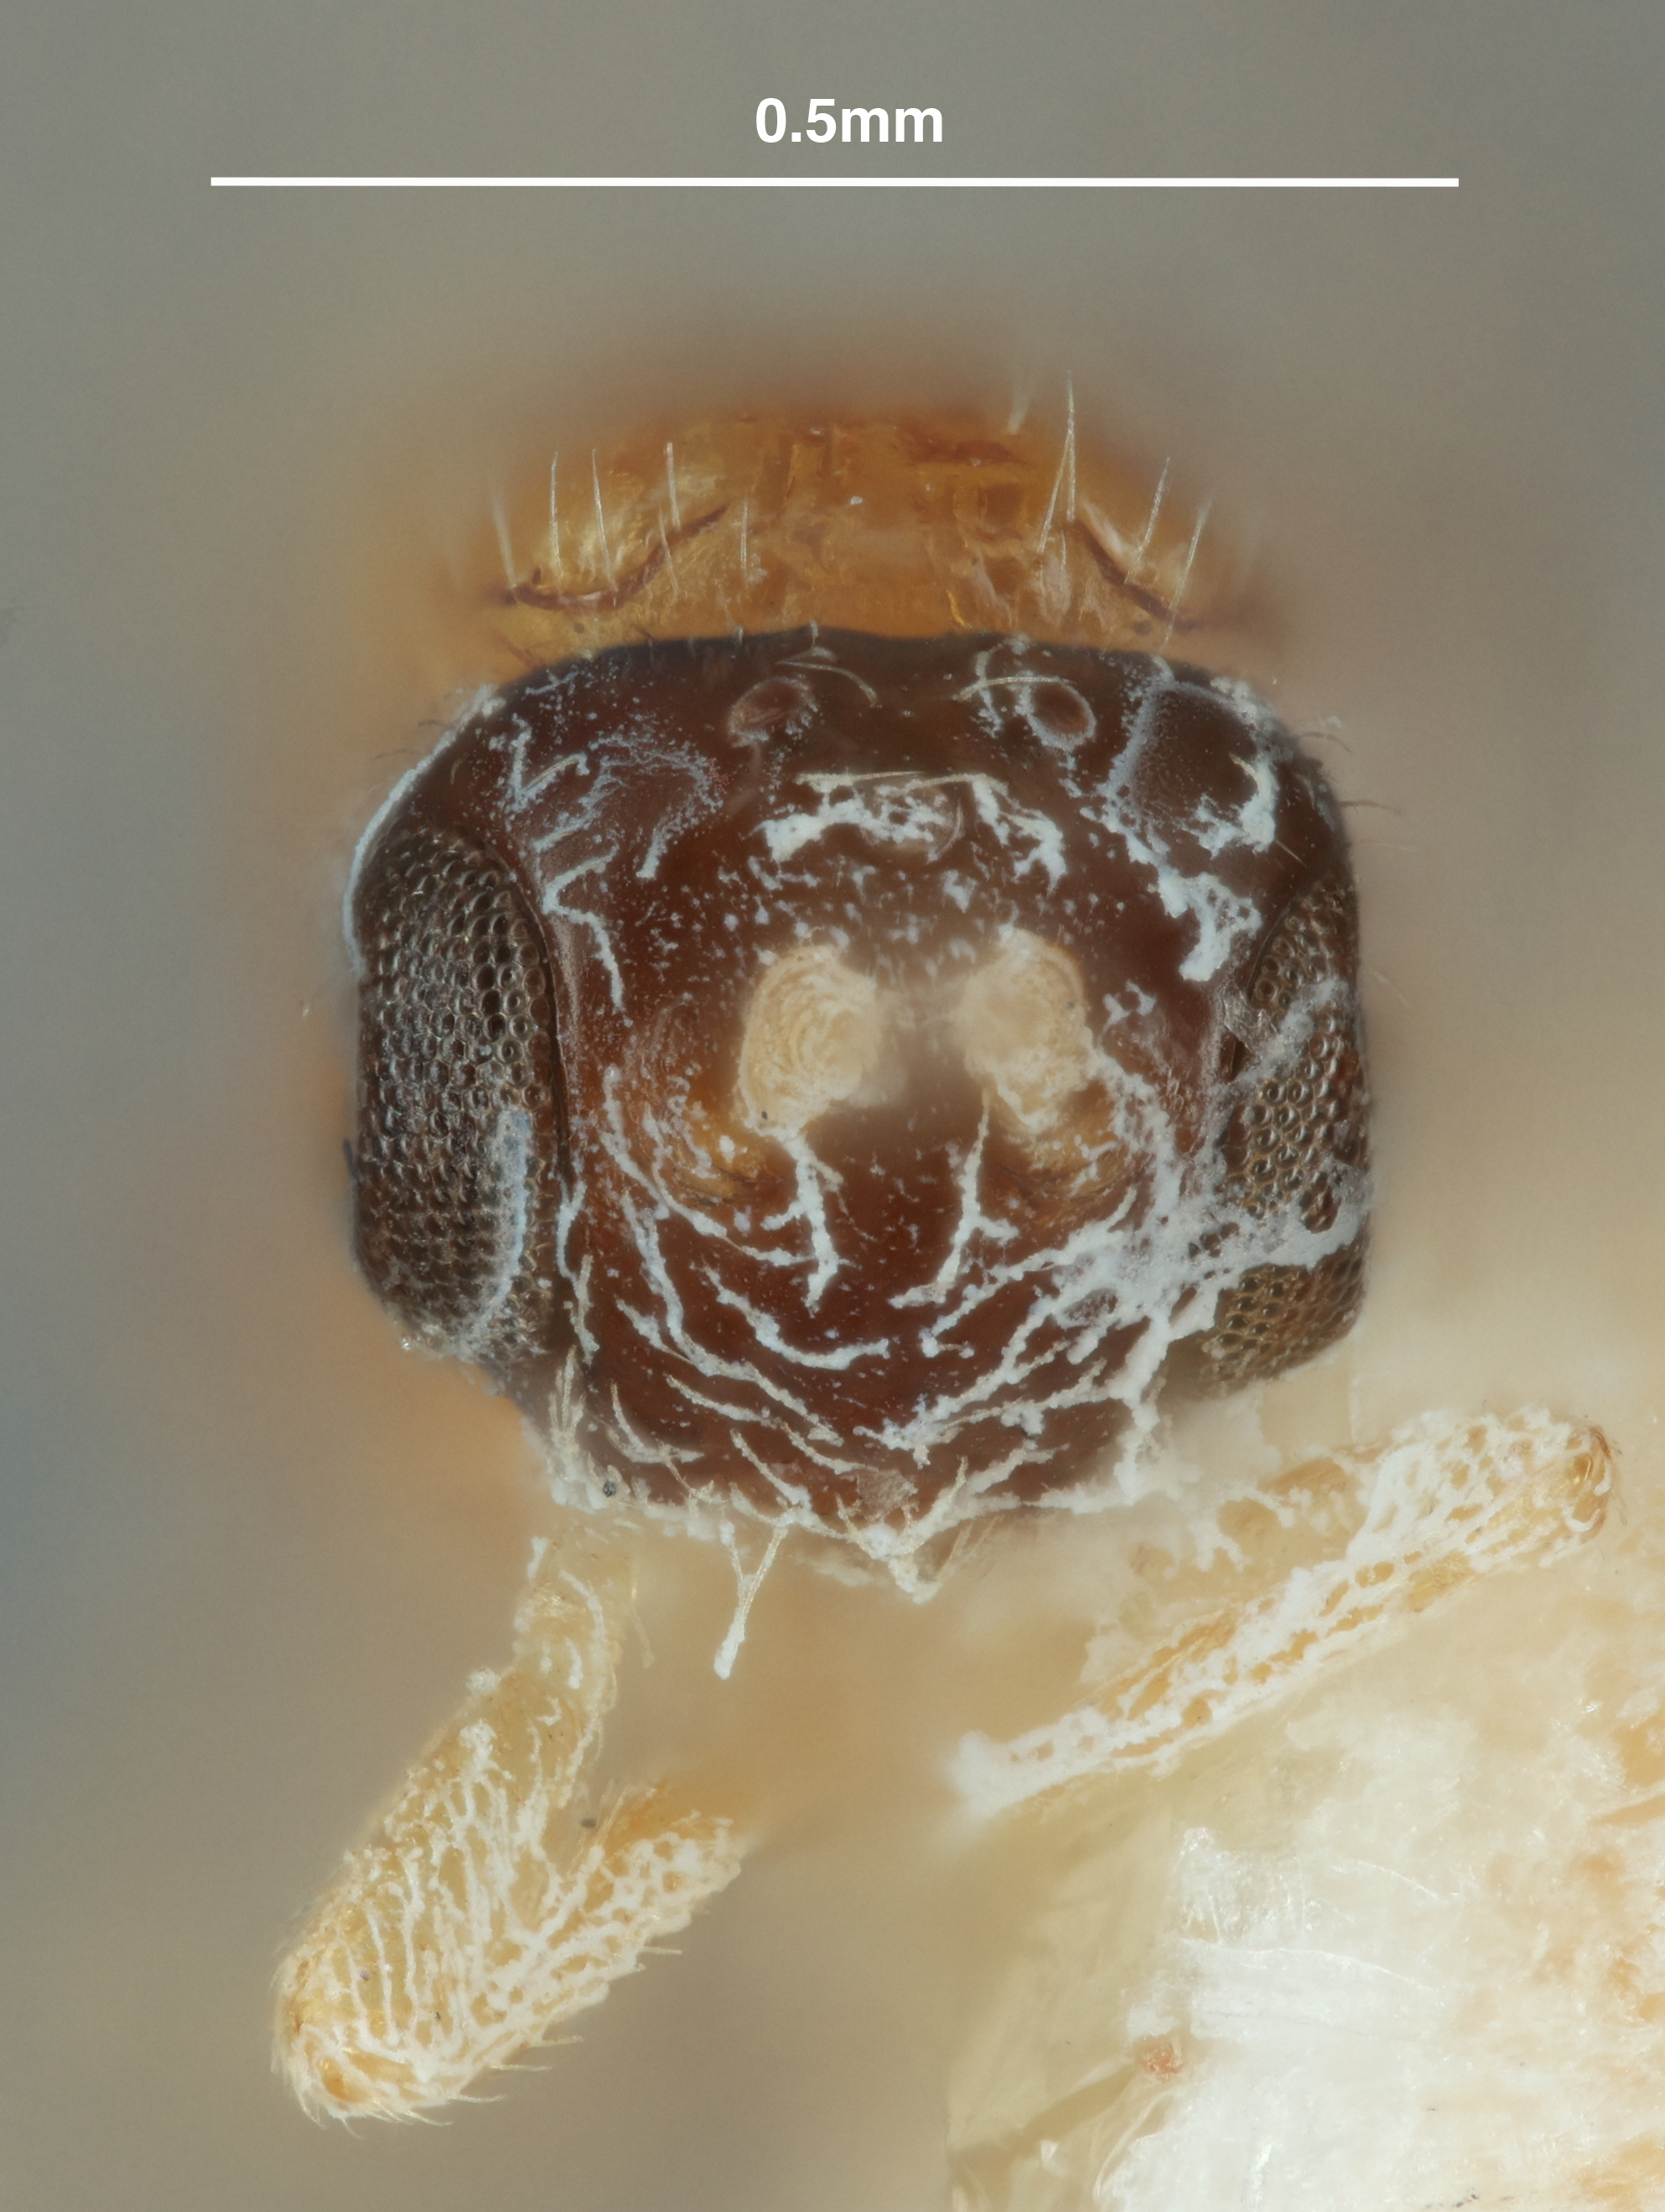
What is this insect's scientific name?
Opius contrasticus
